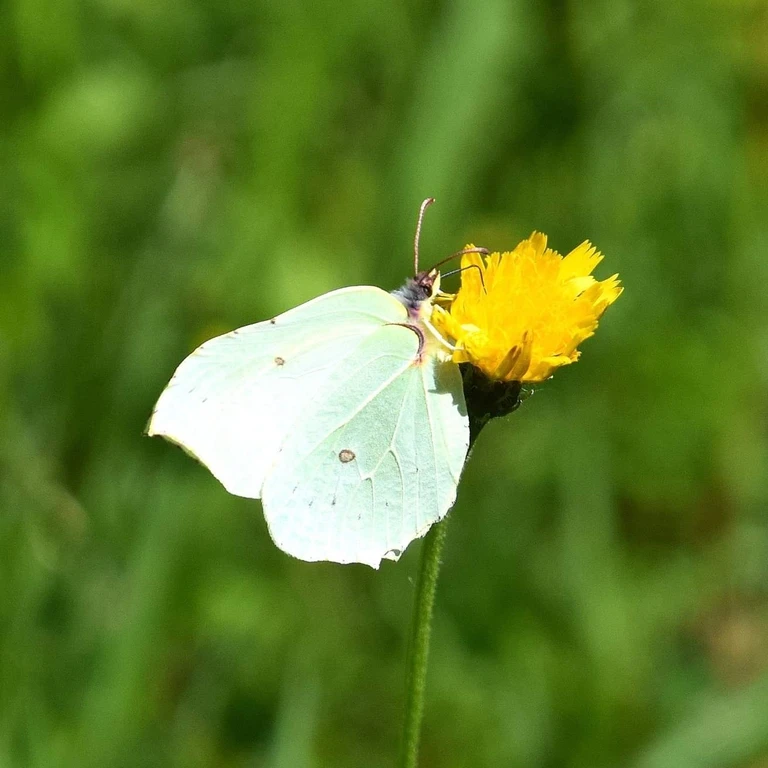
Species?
Gonepteryx rhamni
